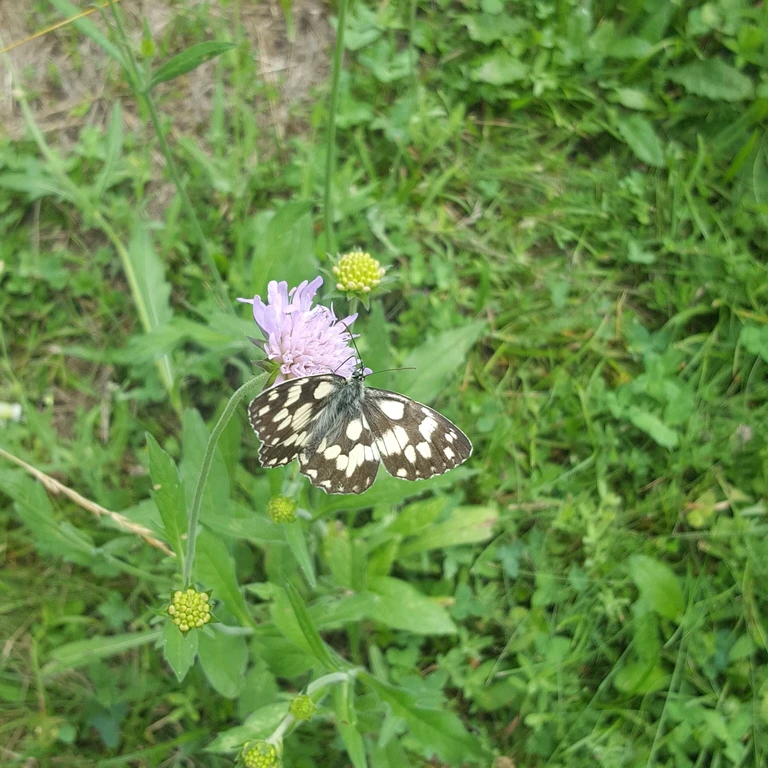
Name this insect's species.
Melanargia galathea
